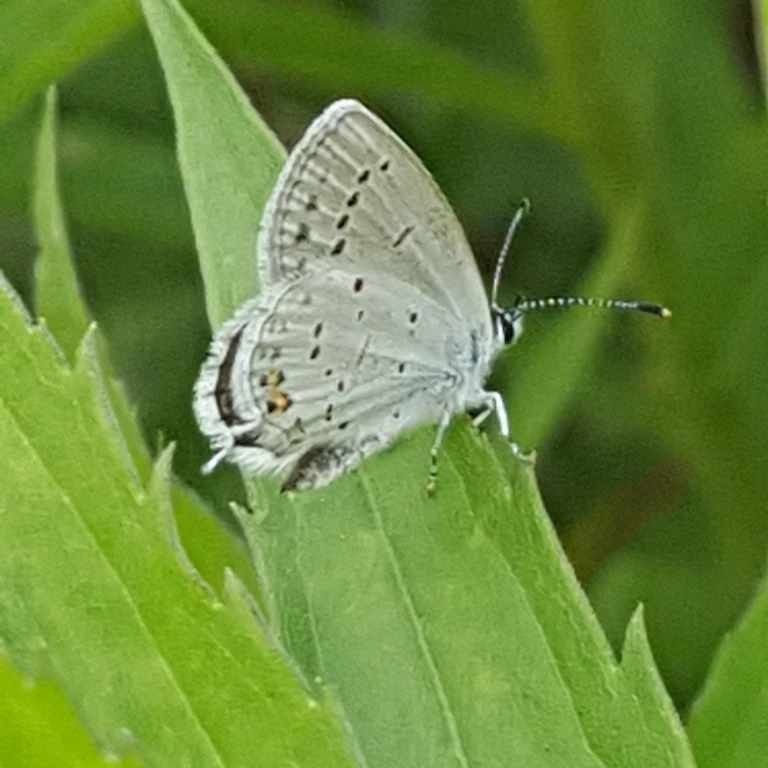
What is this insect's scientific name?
Cupido argiades (also Elkalyce argiades)
